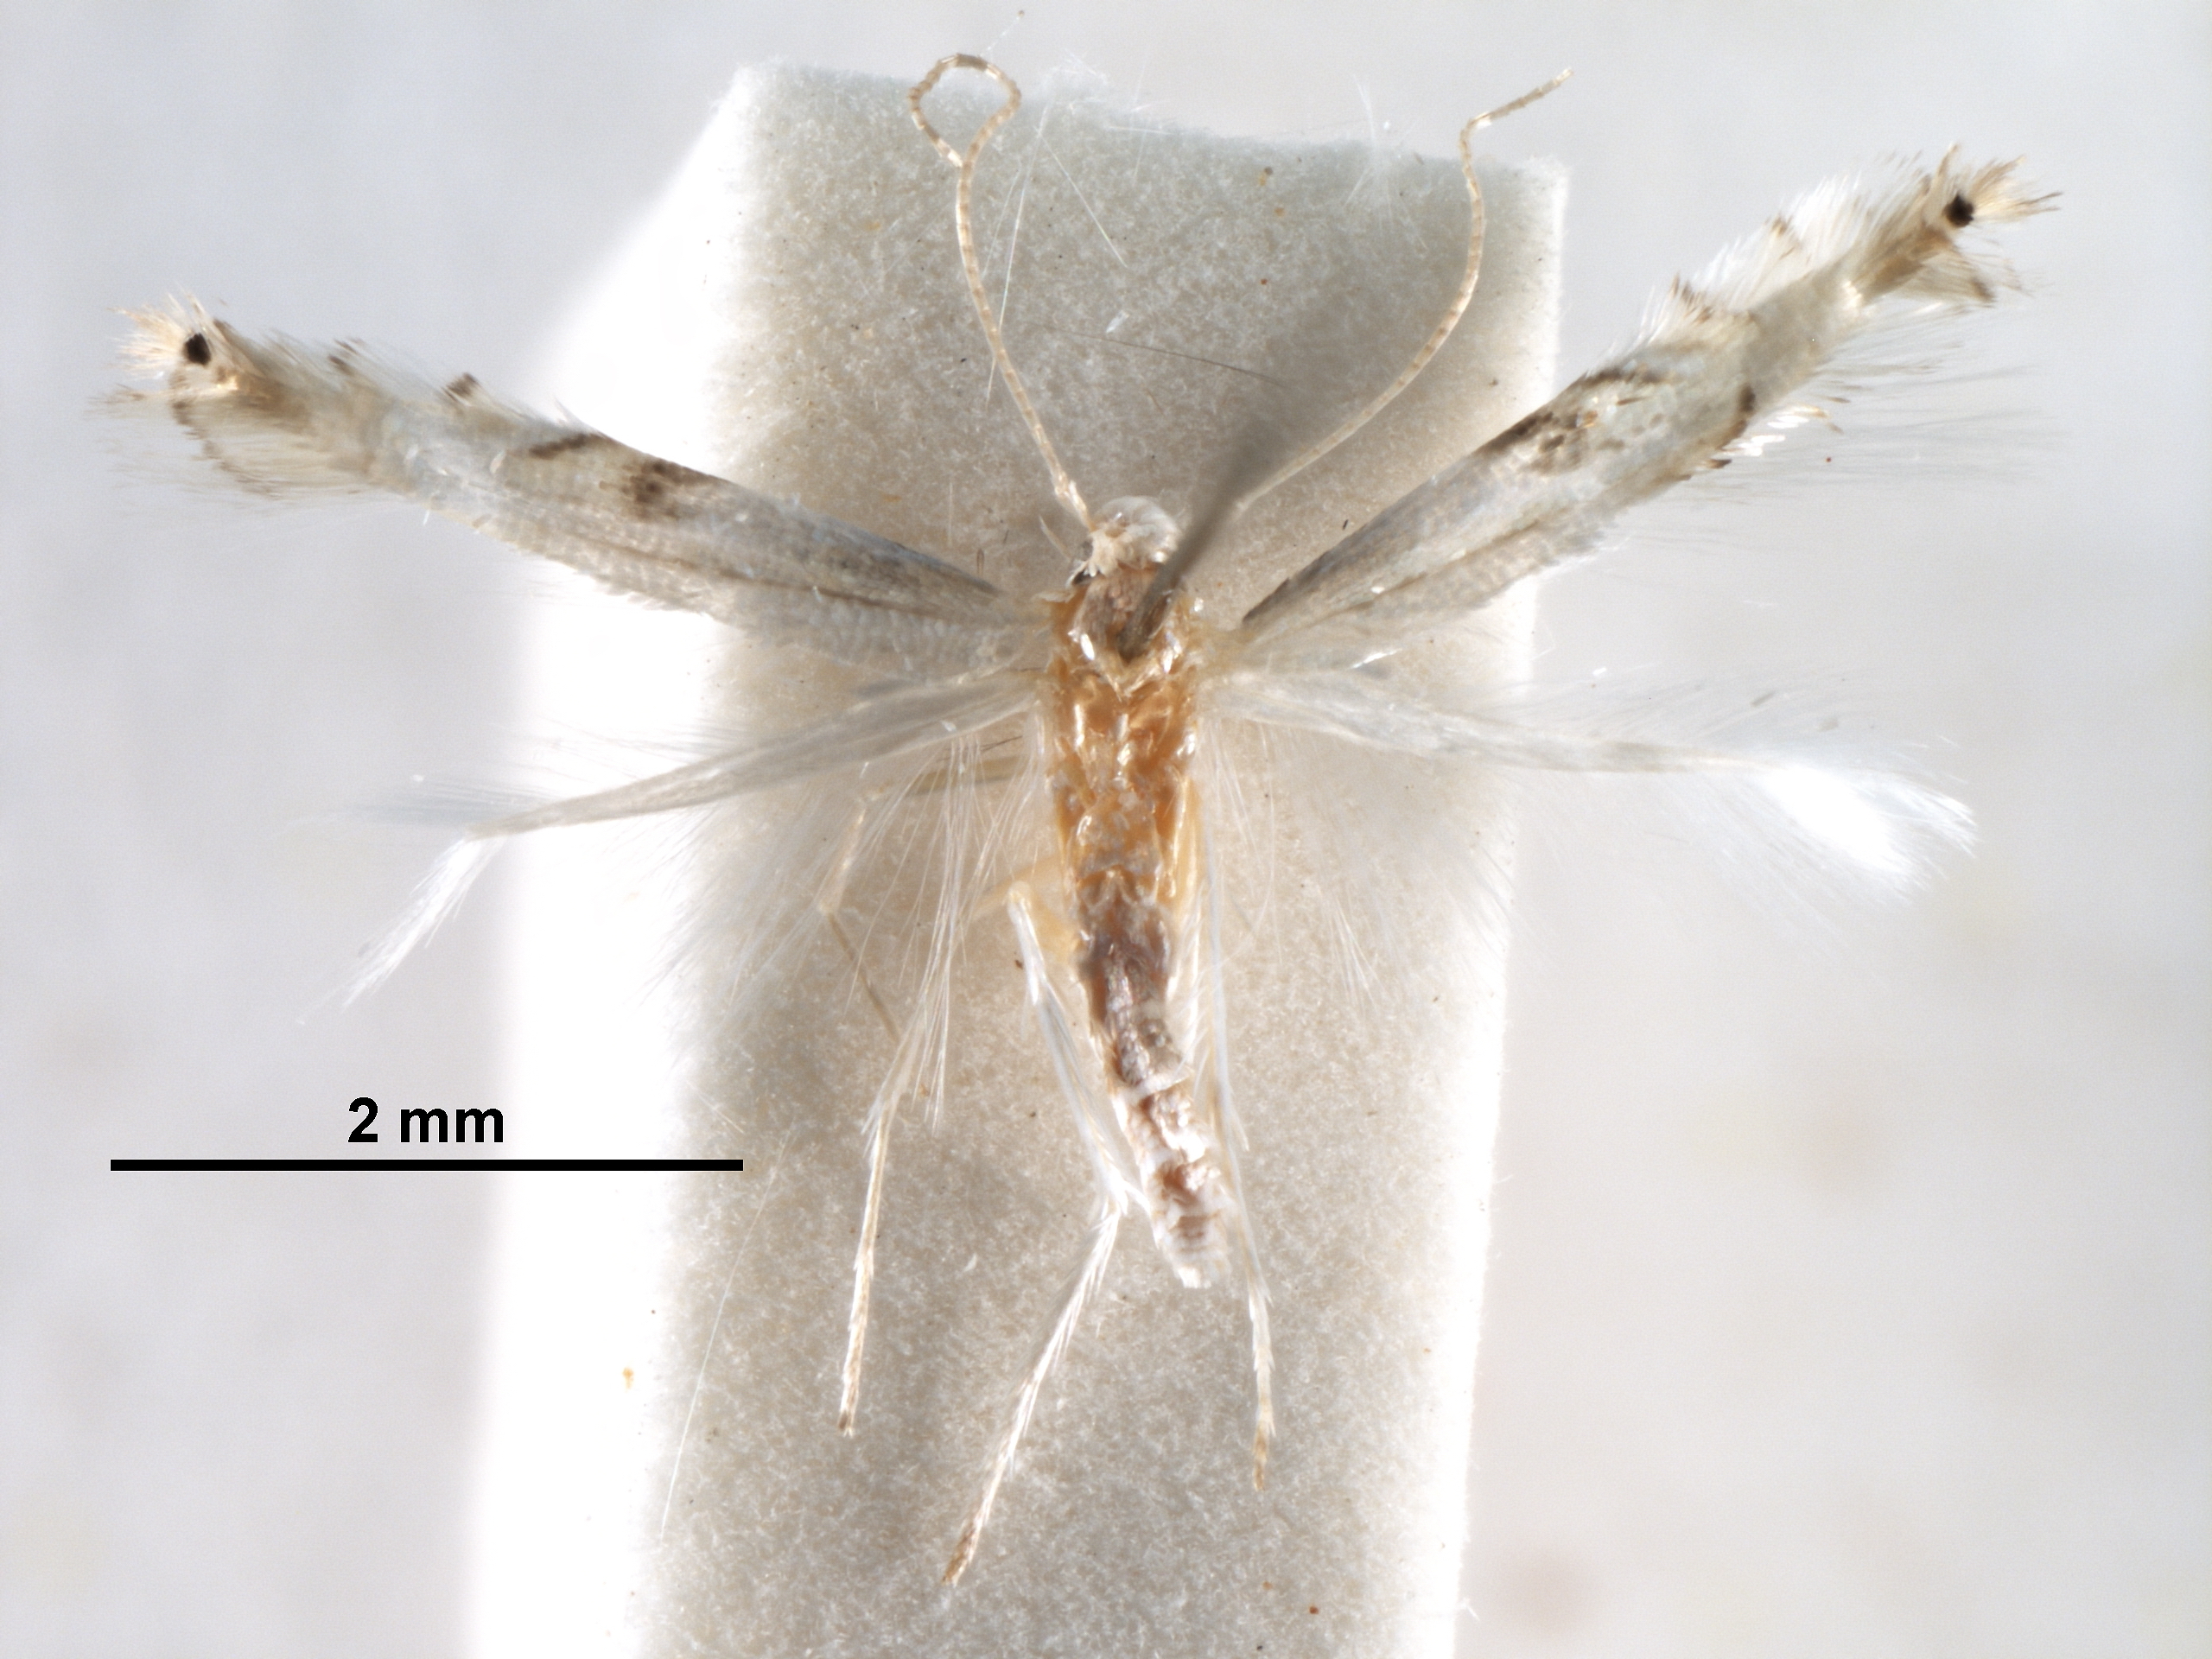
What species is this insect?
Phyllocnistis maxberryi
